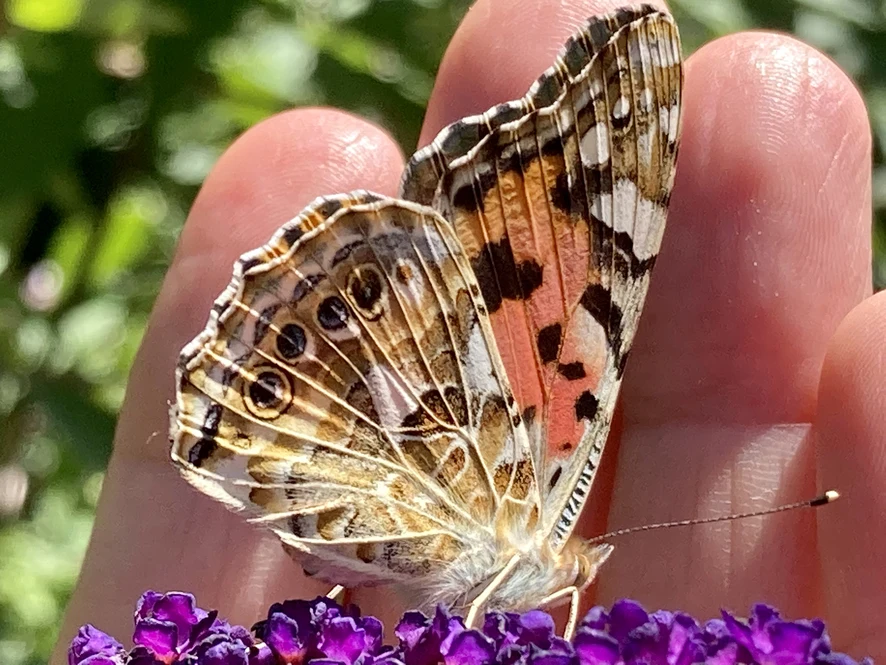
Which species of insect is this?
Vanessa cardui
